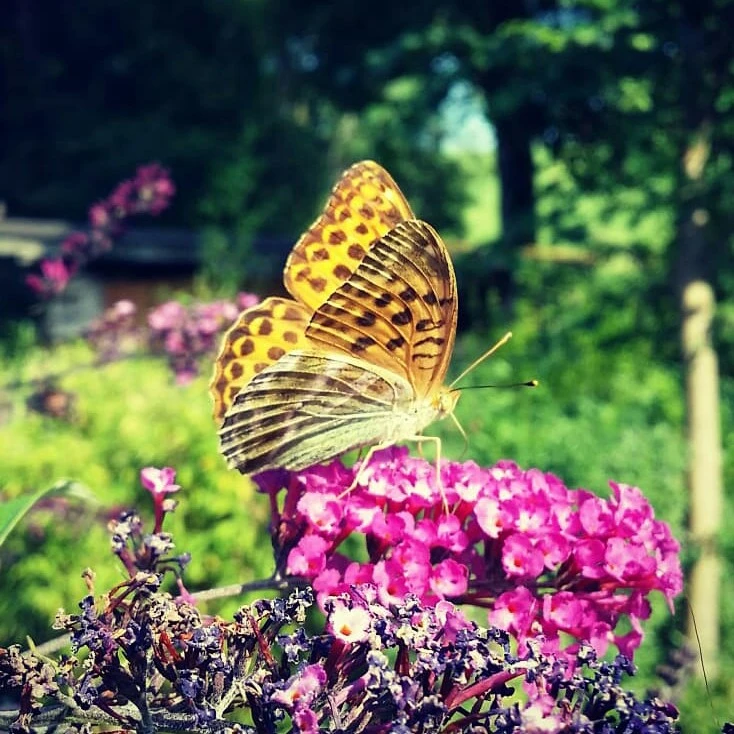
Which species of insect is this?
Argynnis paphia
